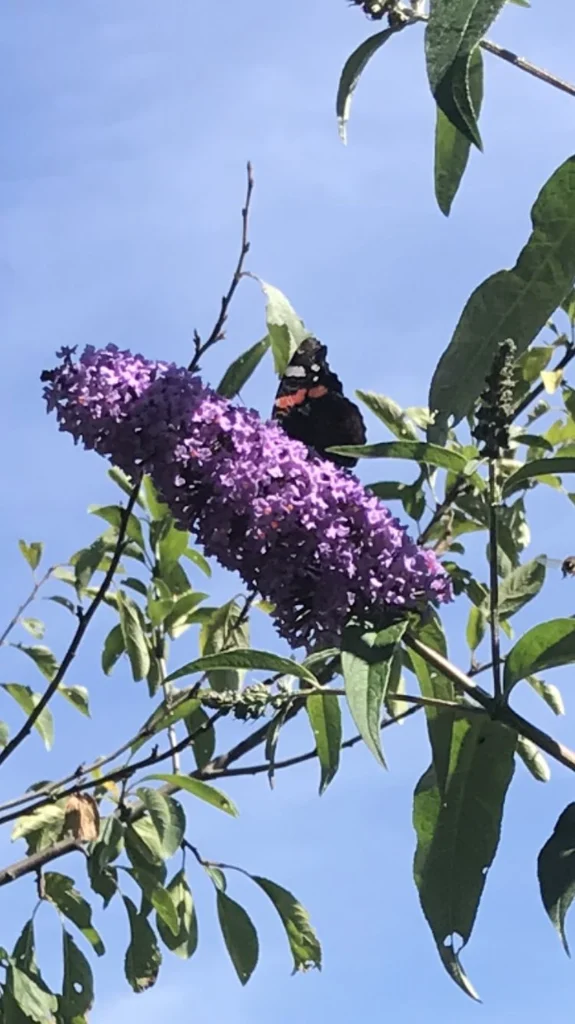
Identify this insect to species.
Vanessa atalanta
